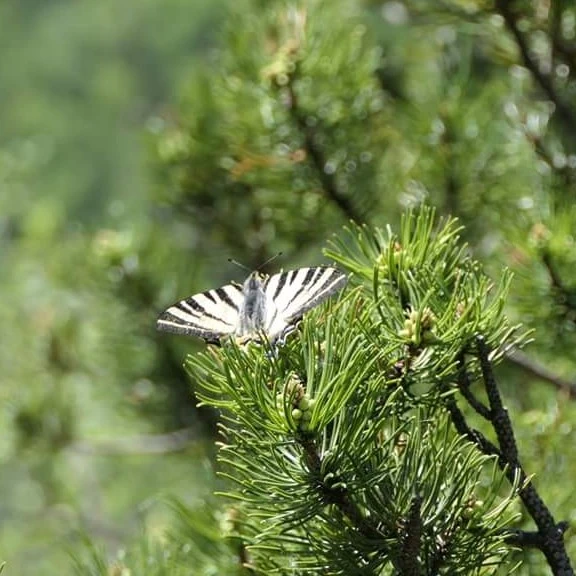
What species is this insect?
Iphiclides podalirius
